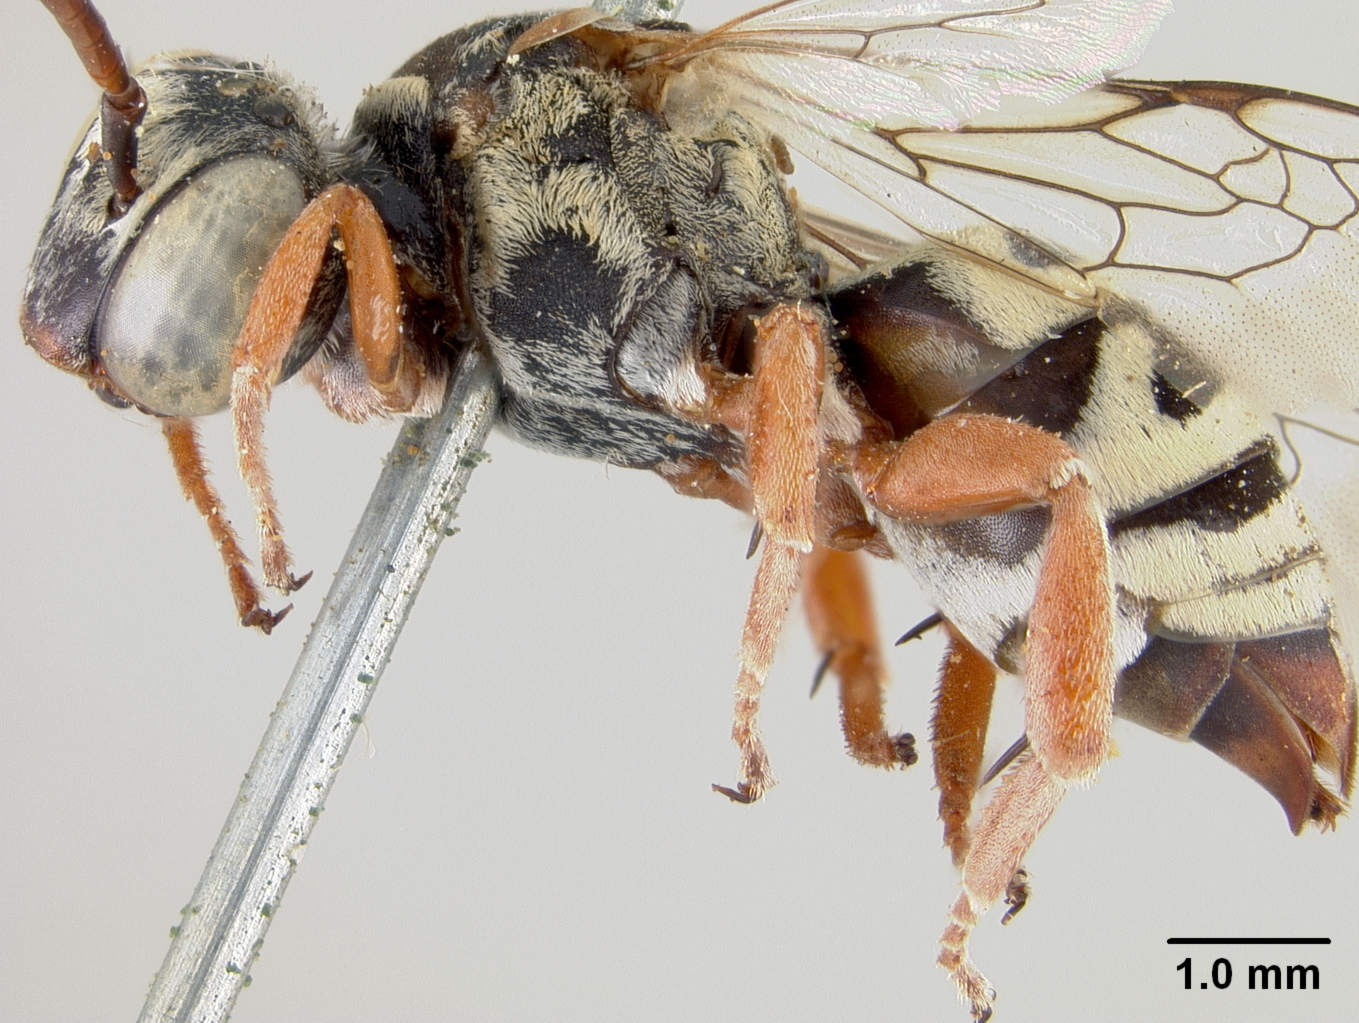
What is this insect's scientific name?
Triepeolus callopus
